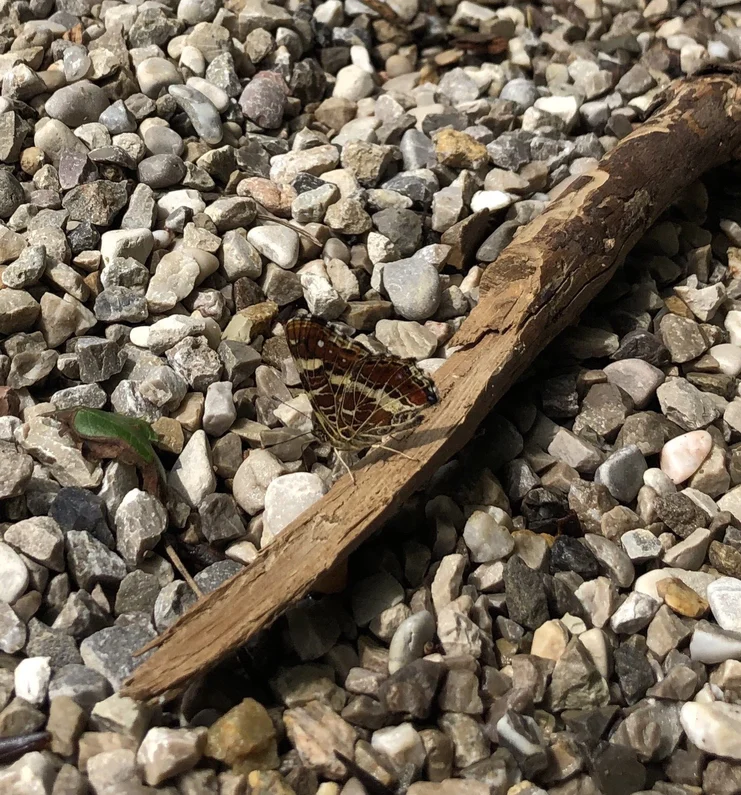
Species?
Araschnia levana
